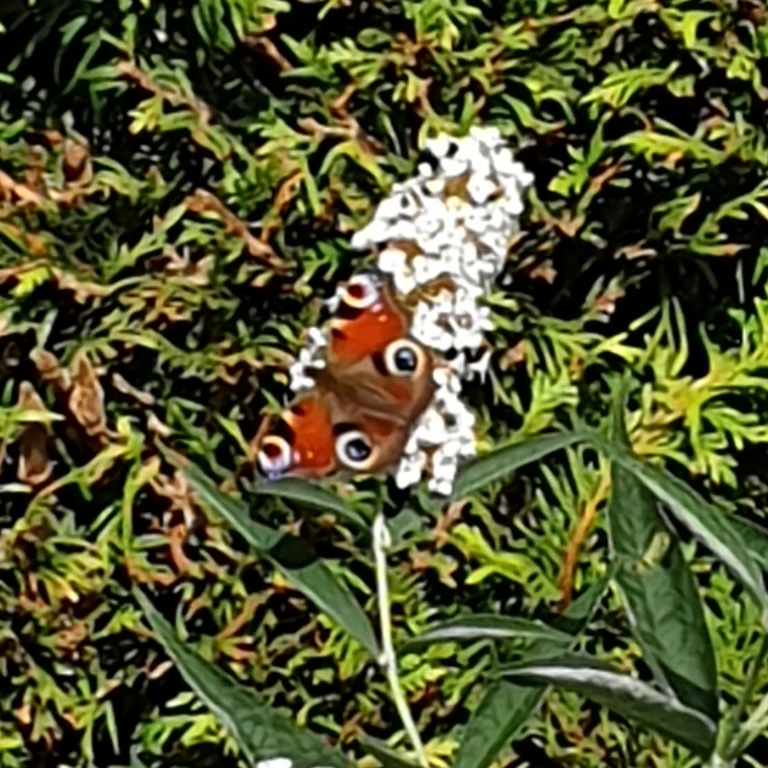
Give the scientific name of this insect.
Aglais io
